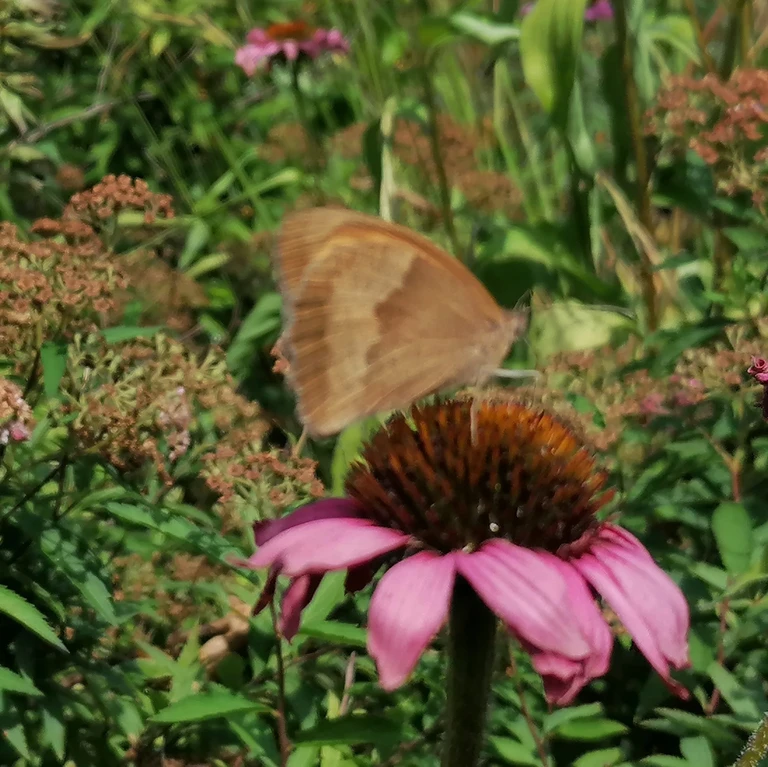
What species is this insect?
Maniola jurtina
